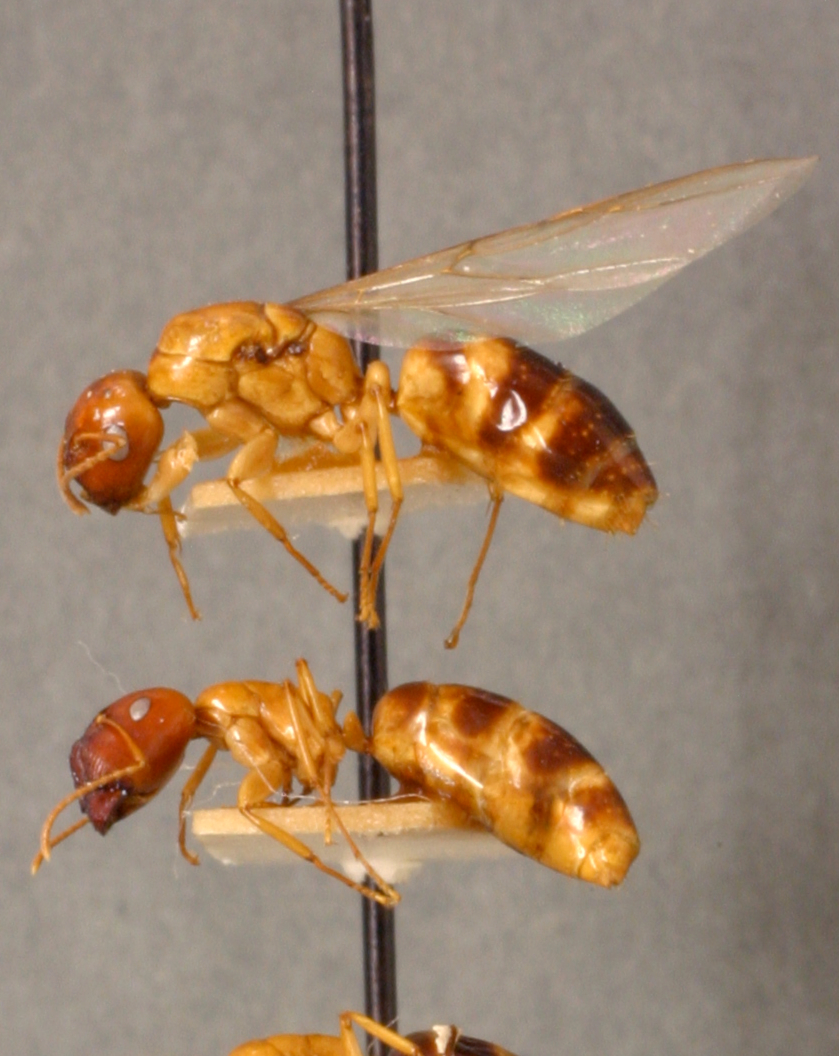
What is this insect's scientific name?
Camponotus maudella
